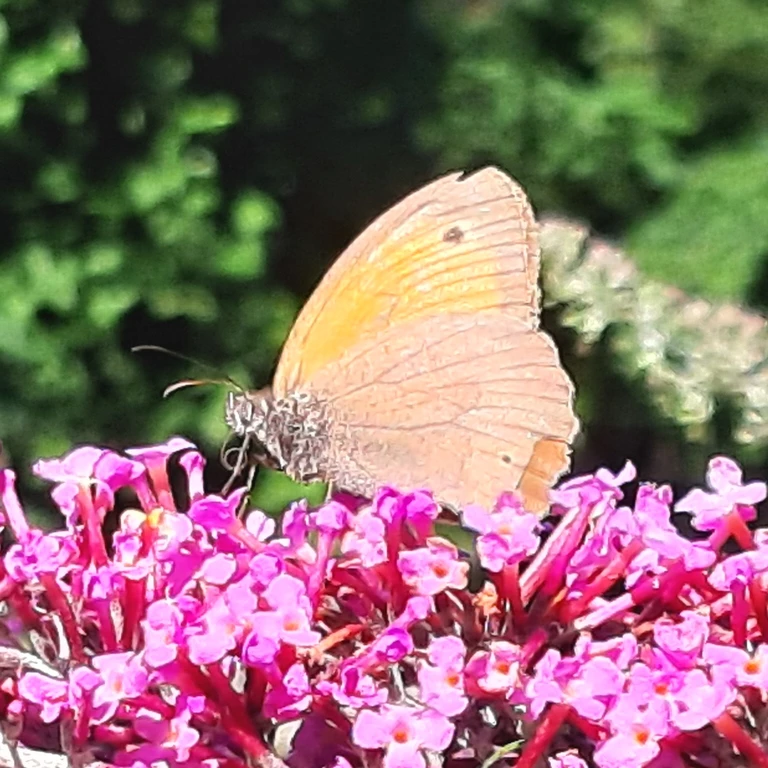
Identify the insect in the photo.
Maniola jurtina
